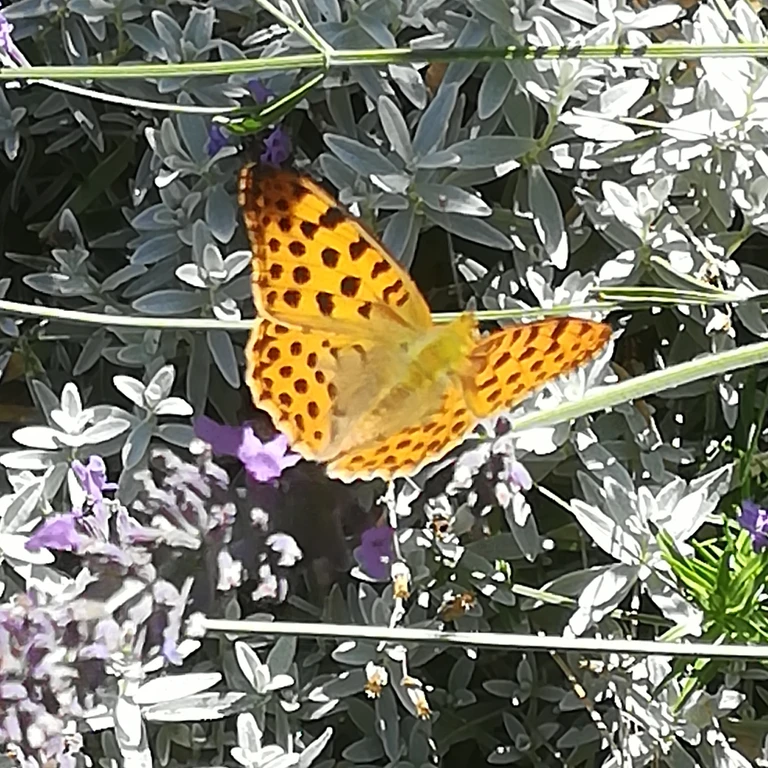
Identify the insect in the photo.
Issoria lathonia
